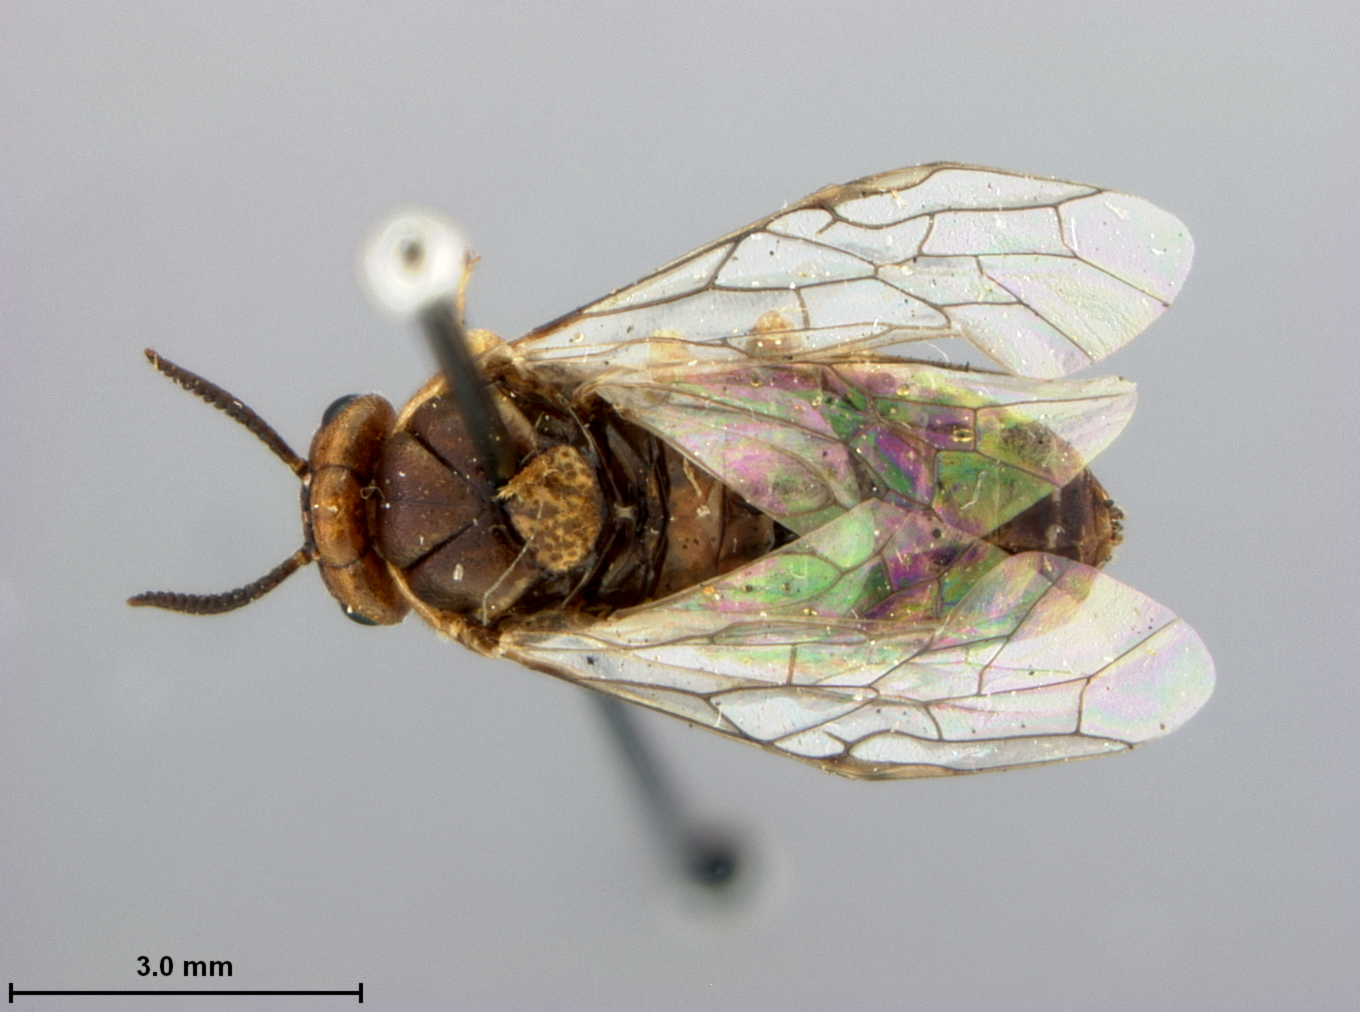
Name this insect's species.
Neodiprion swainei
